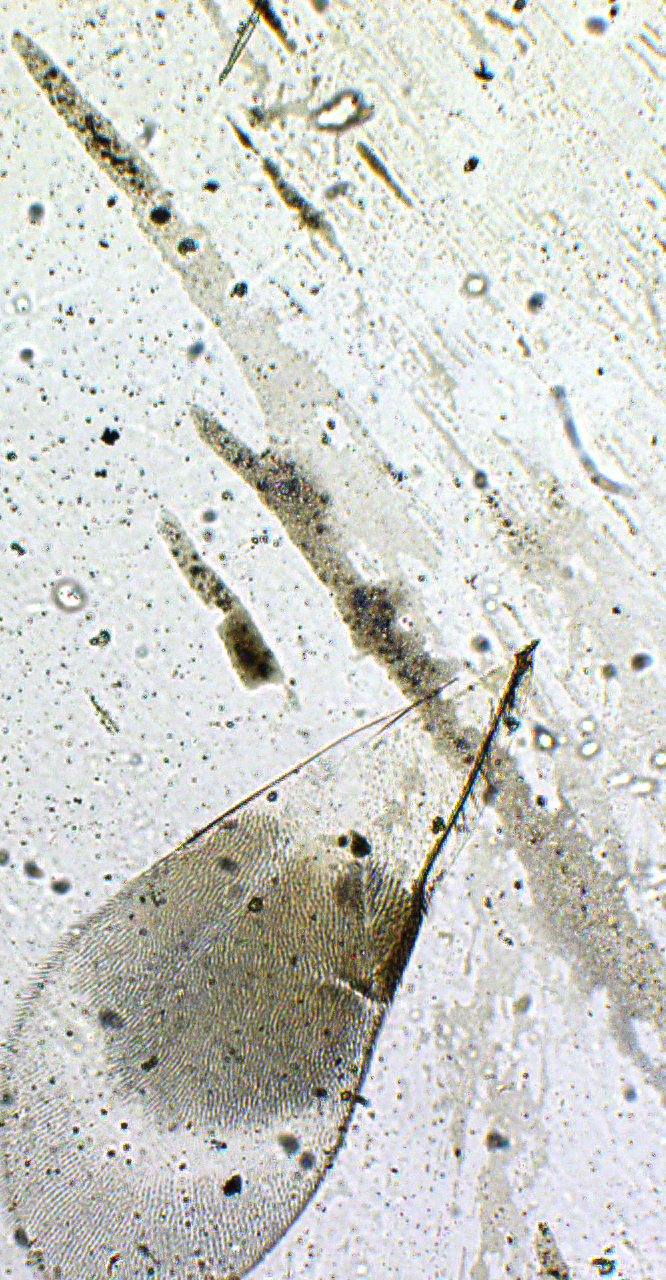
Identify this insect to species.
Chiloneurus albicornis
